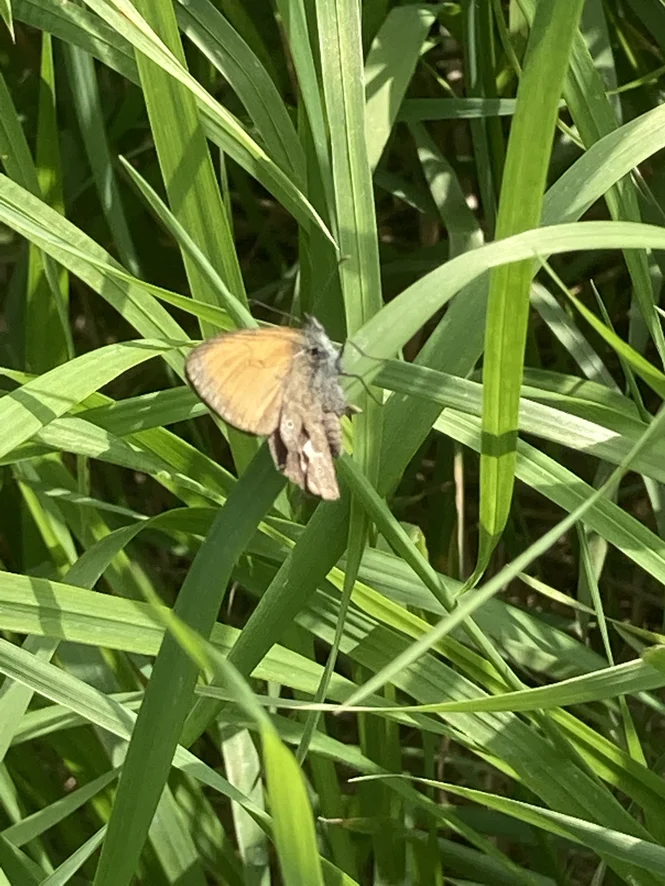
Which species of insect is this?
Coenonympha glycerion (also Coenonympha iphis)
